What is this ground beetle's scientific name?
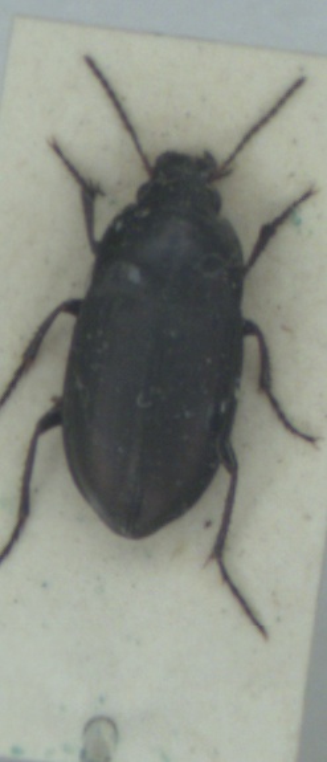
Amara spreta
